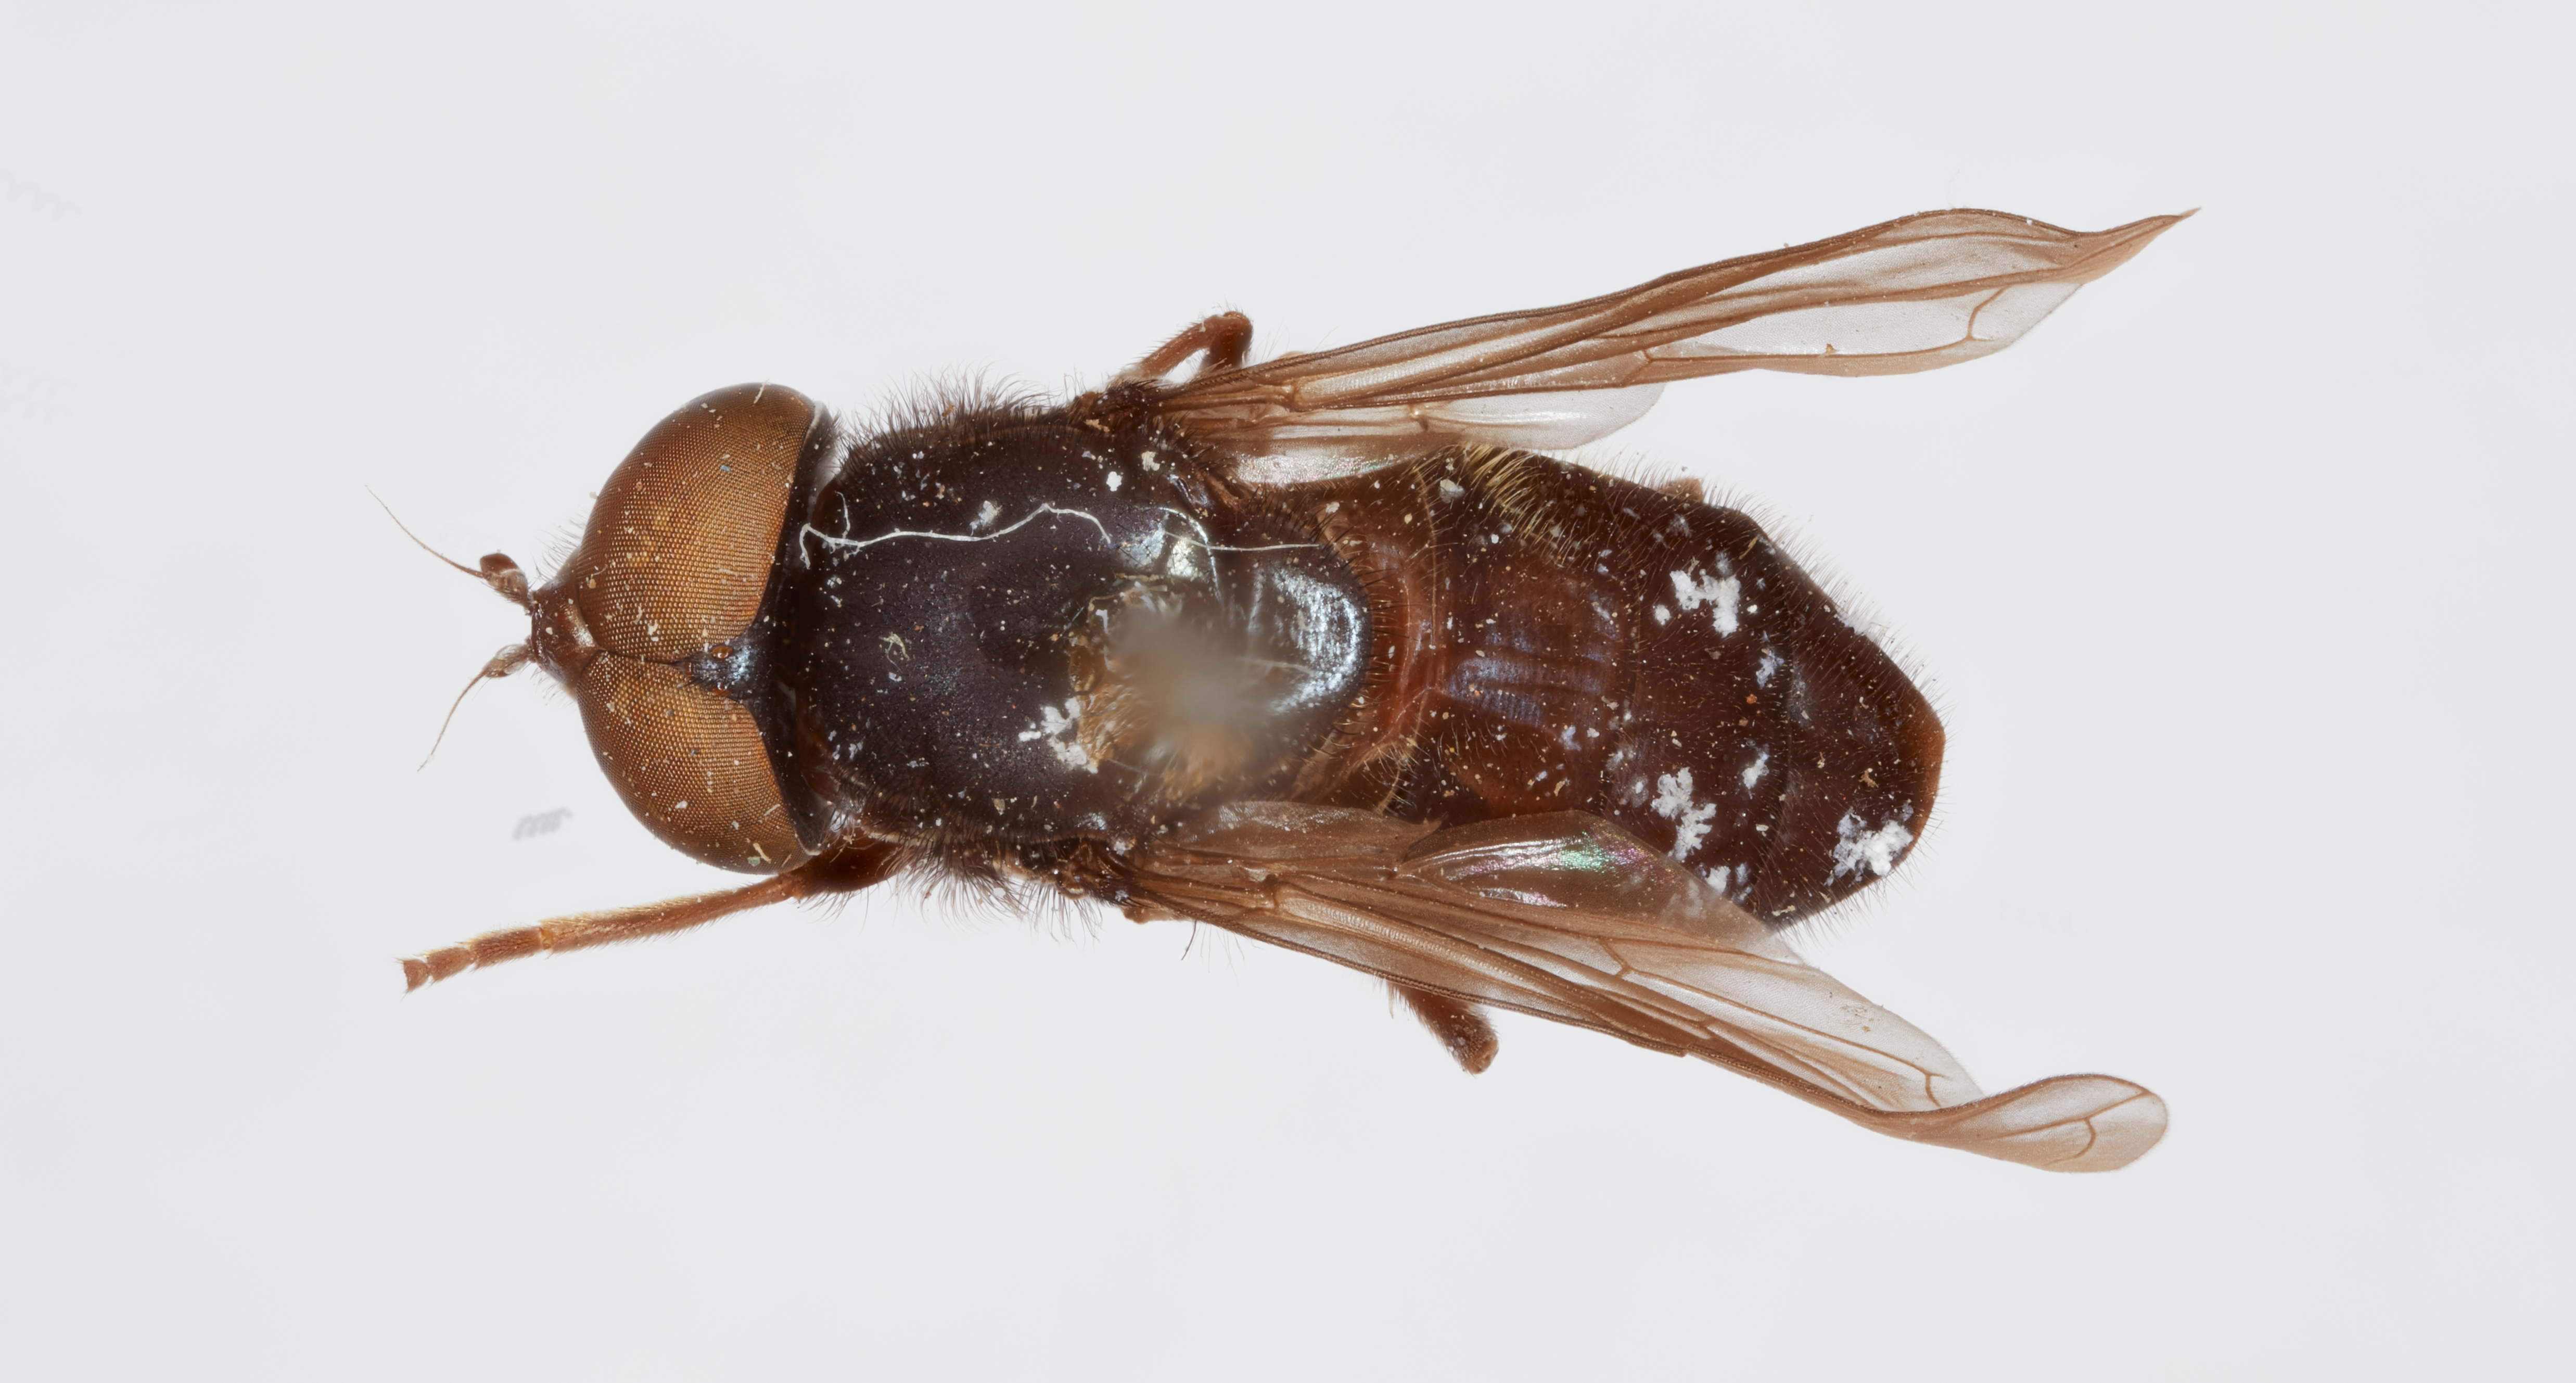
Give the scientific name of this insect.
Chrysogaster chilosioides
